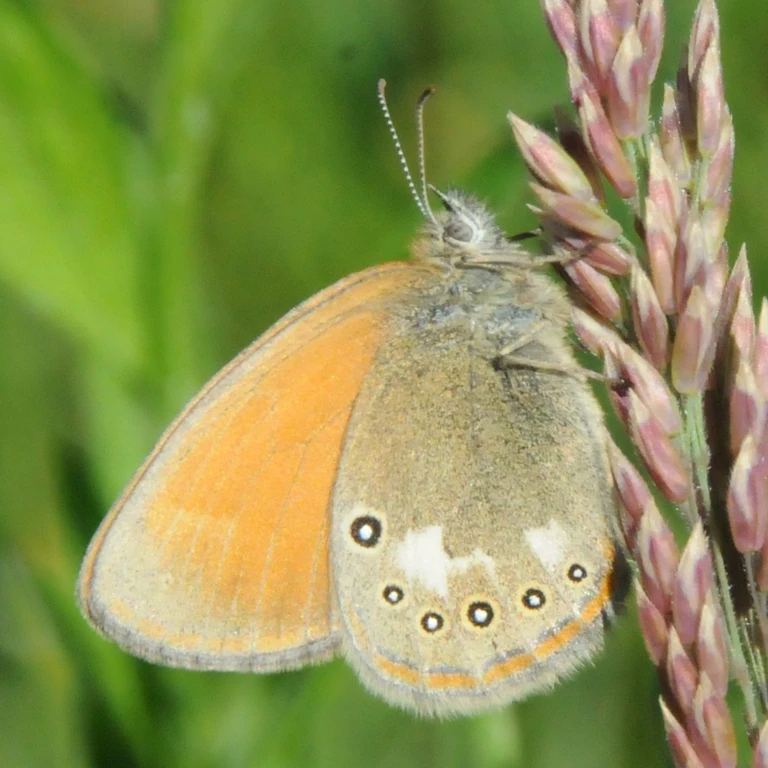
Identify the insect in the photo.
Coenonympha glycerion (also Coenonympha iphis)
